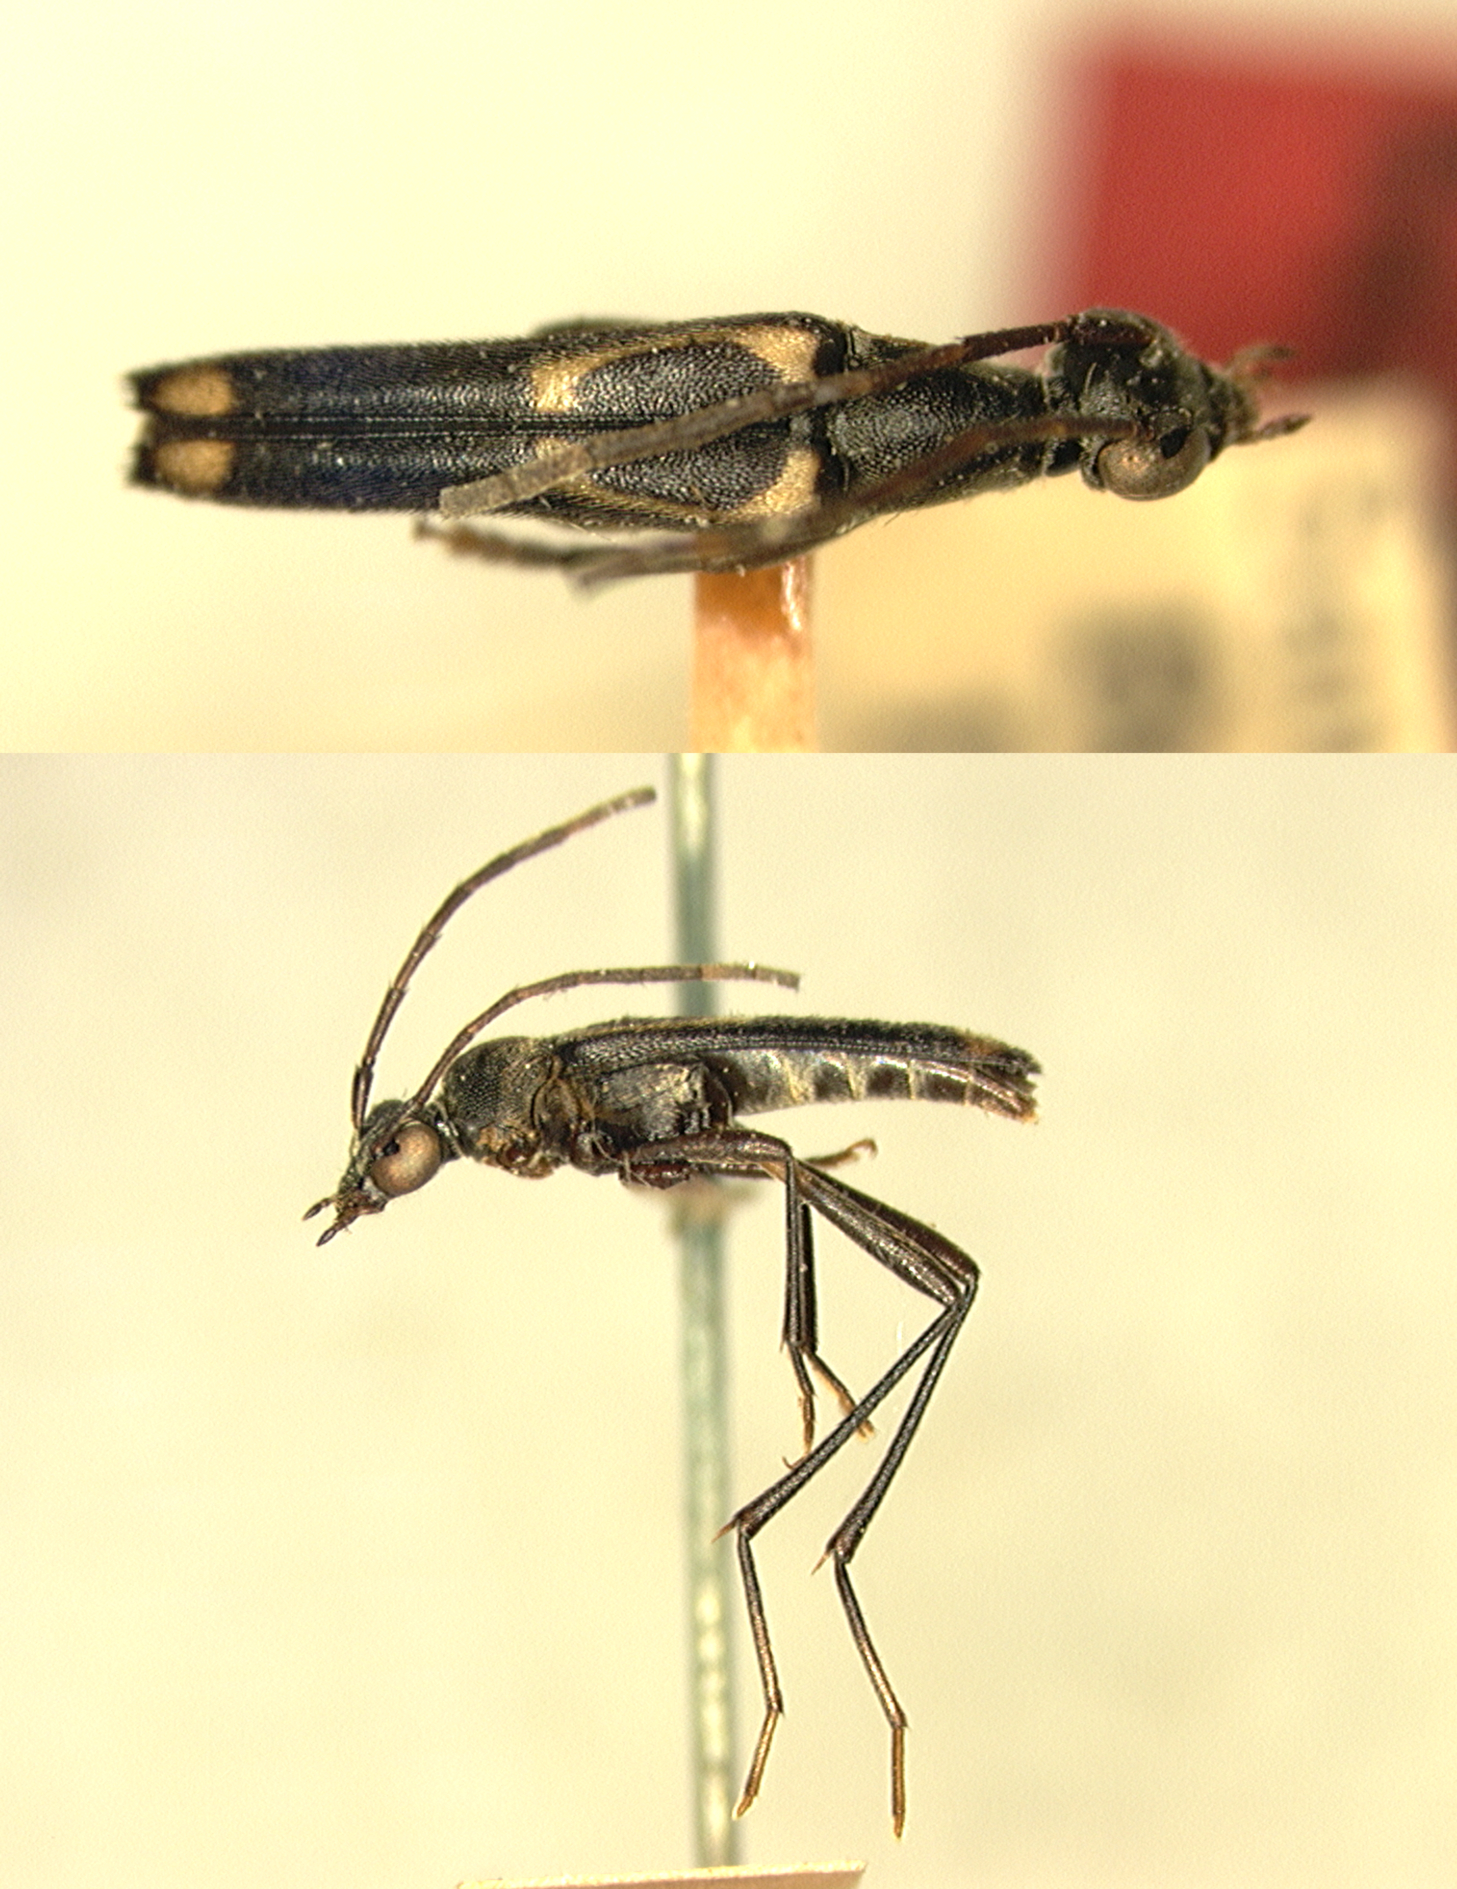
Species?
Stenoleptura producticollis
